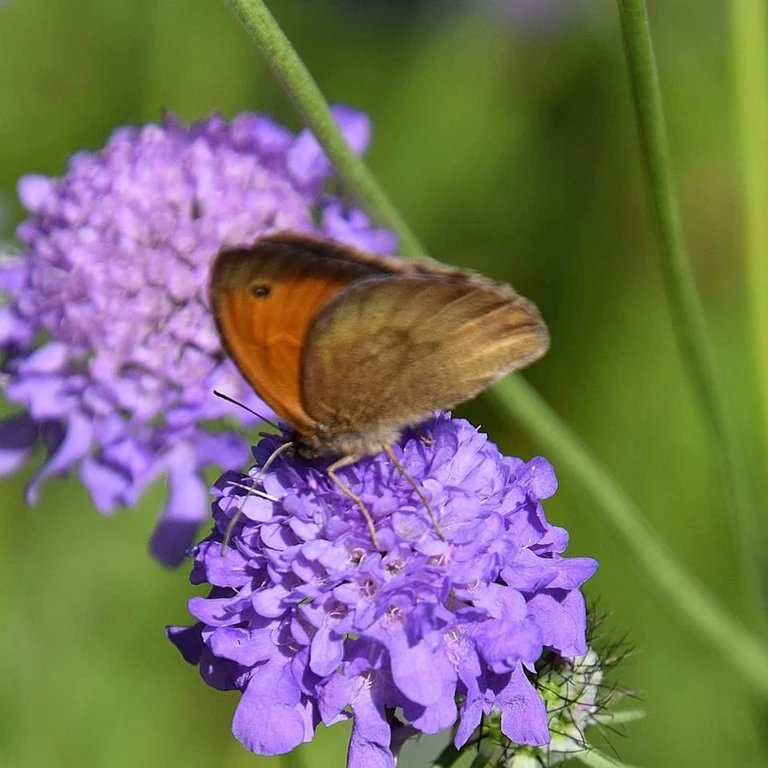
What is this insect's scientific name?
Maniola jurtina
